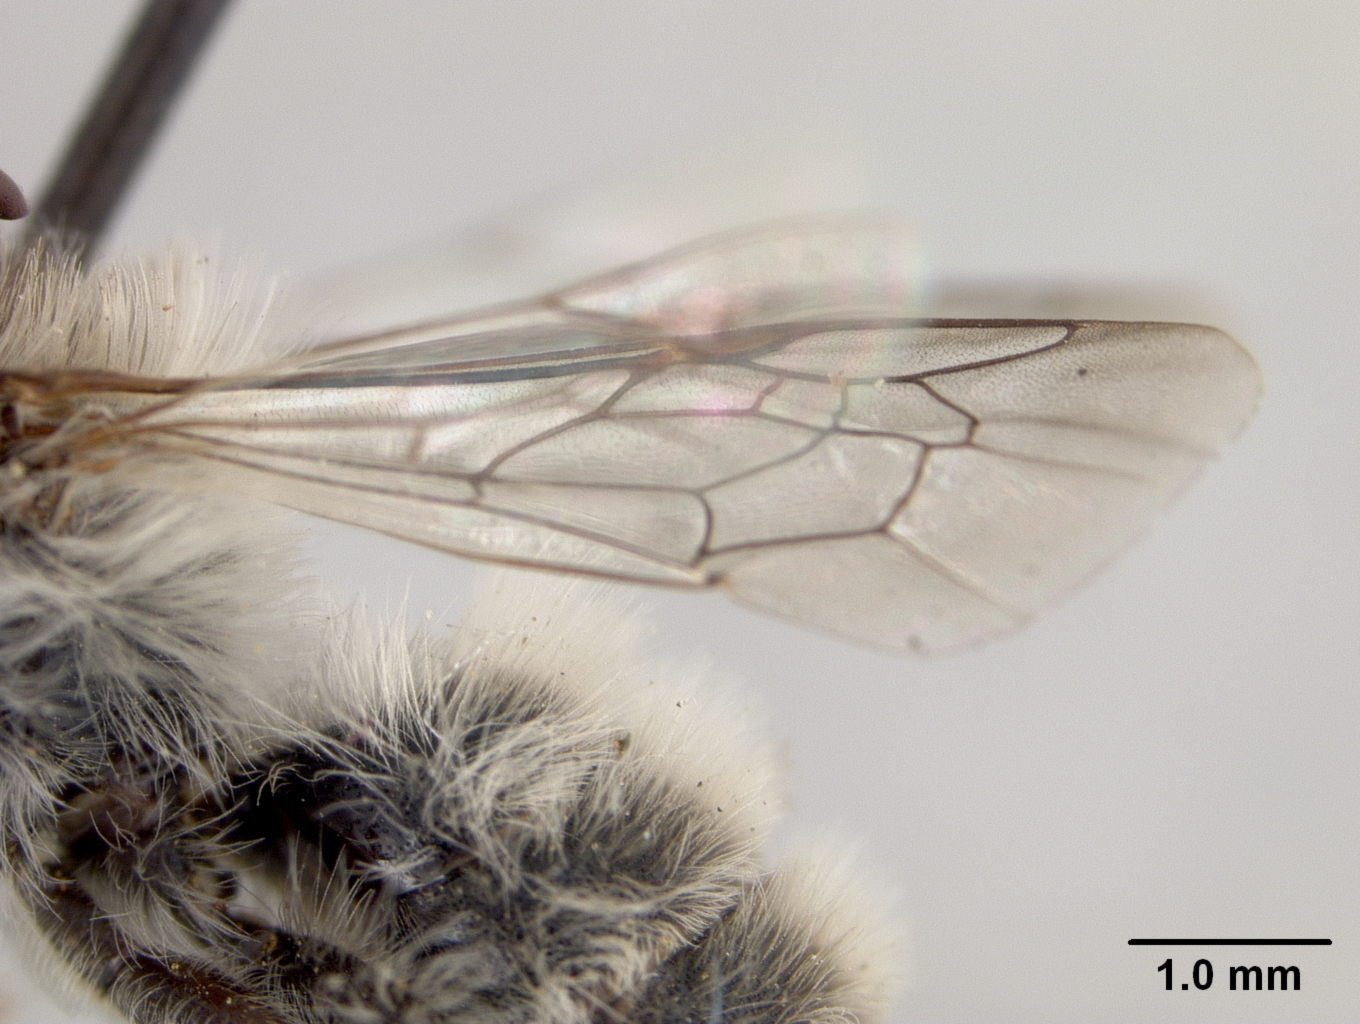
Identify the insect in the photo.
Andrena heterodoxa
